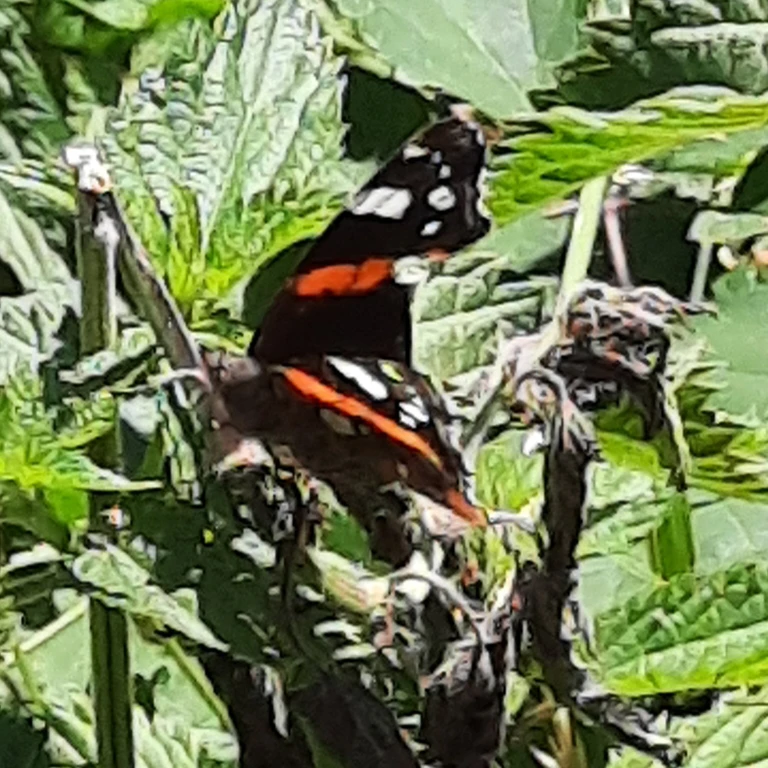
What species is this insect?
Vanessa atalanta
